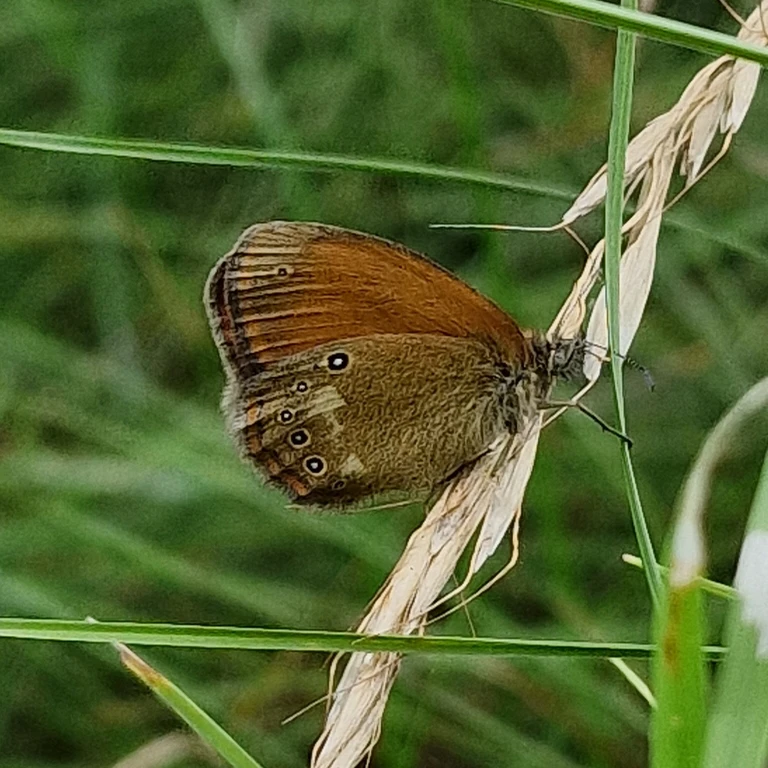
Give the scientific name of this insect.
Coenonympha glycerion (also Coenonympha iphis)
